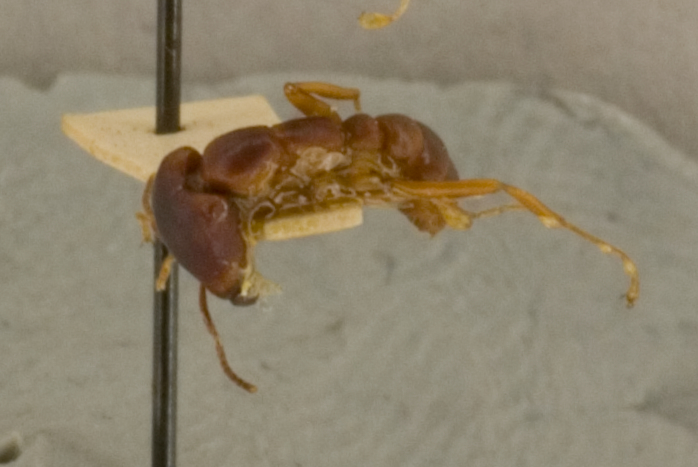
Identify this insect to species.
Dorylus kohli
